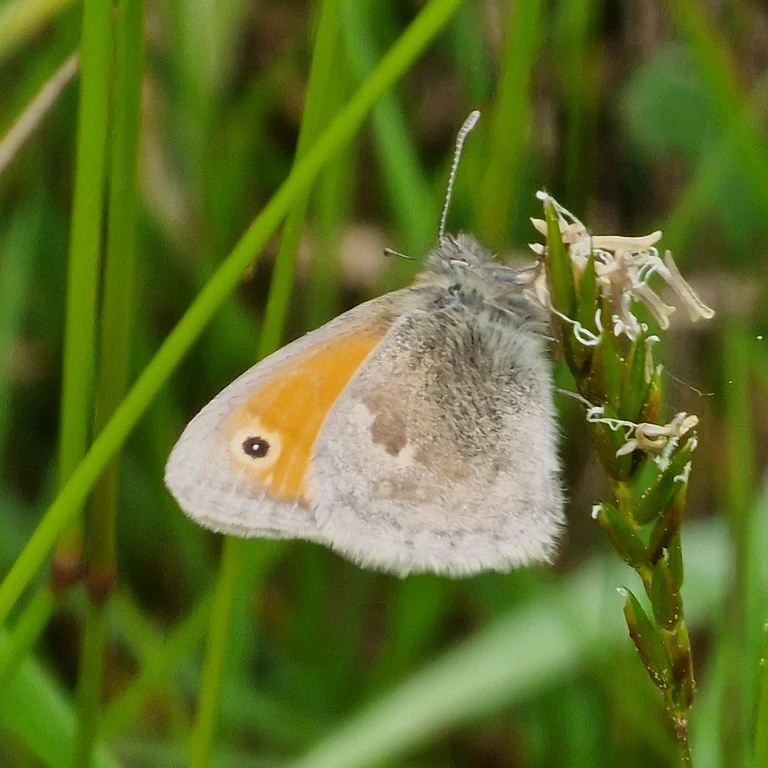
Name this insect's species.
Coenonympha pamphilus
